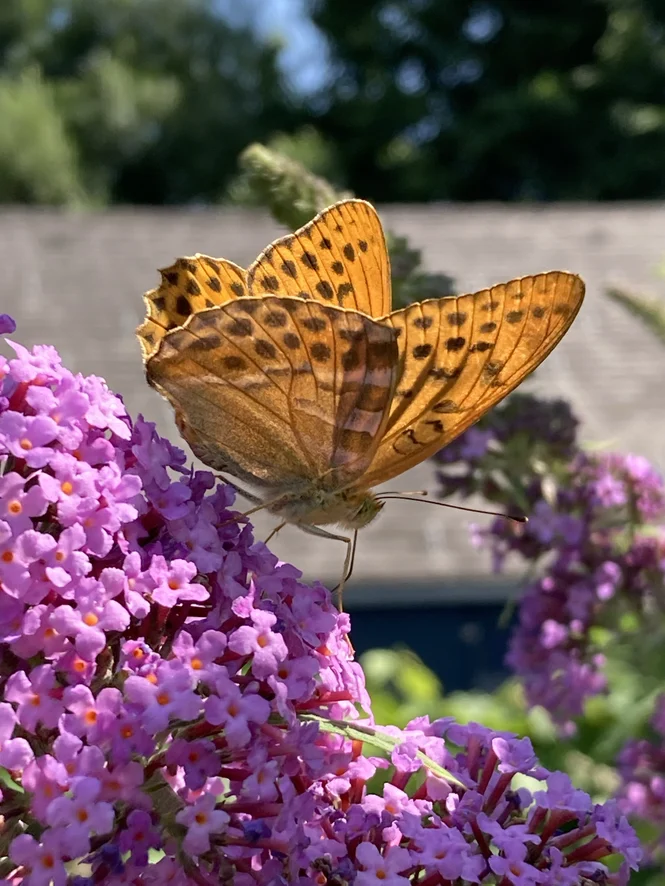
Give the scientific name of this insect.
Argynnis paphia
